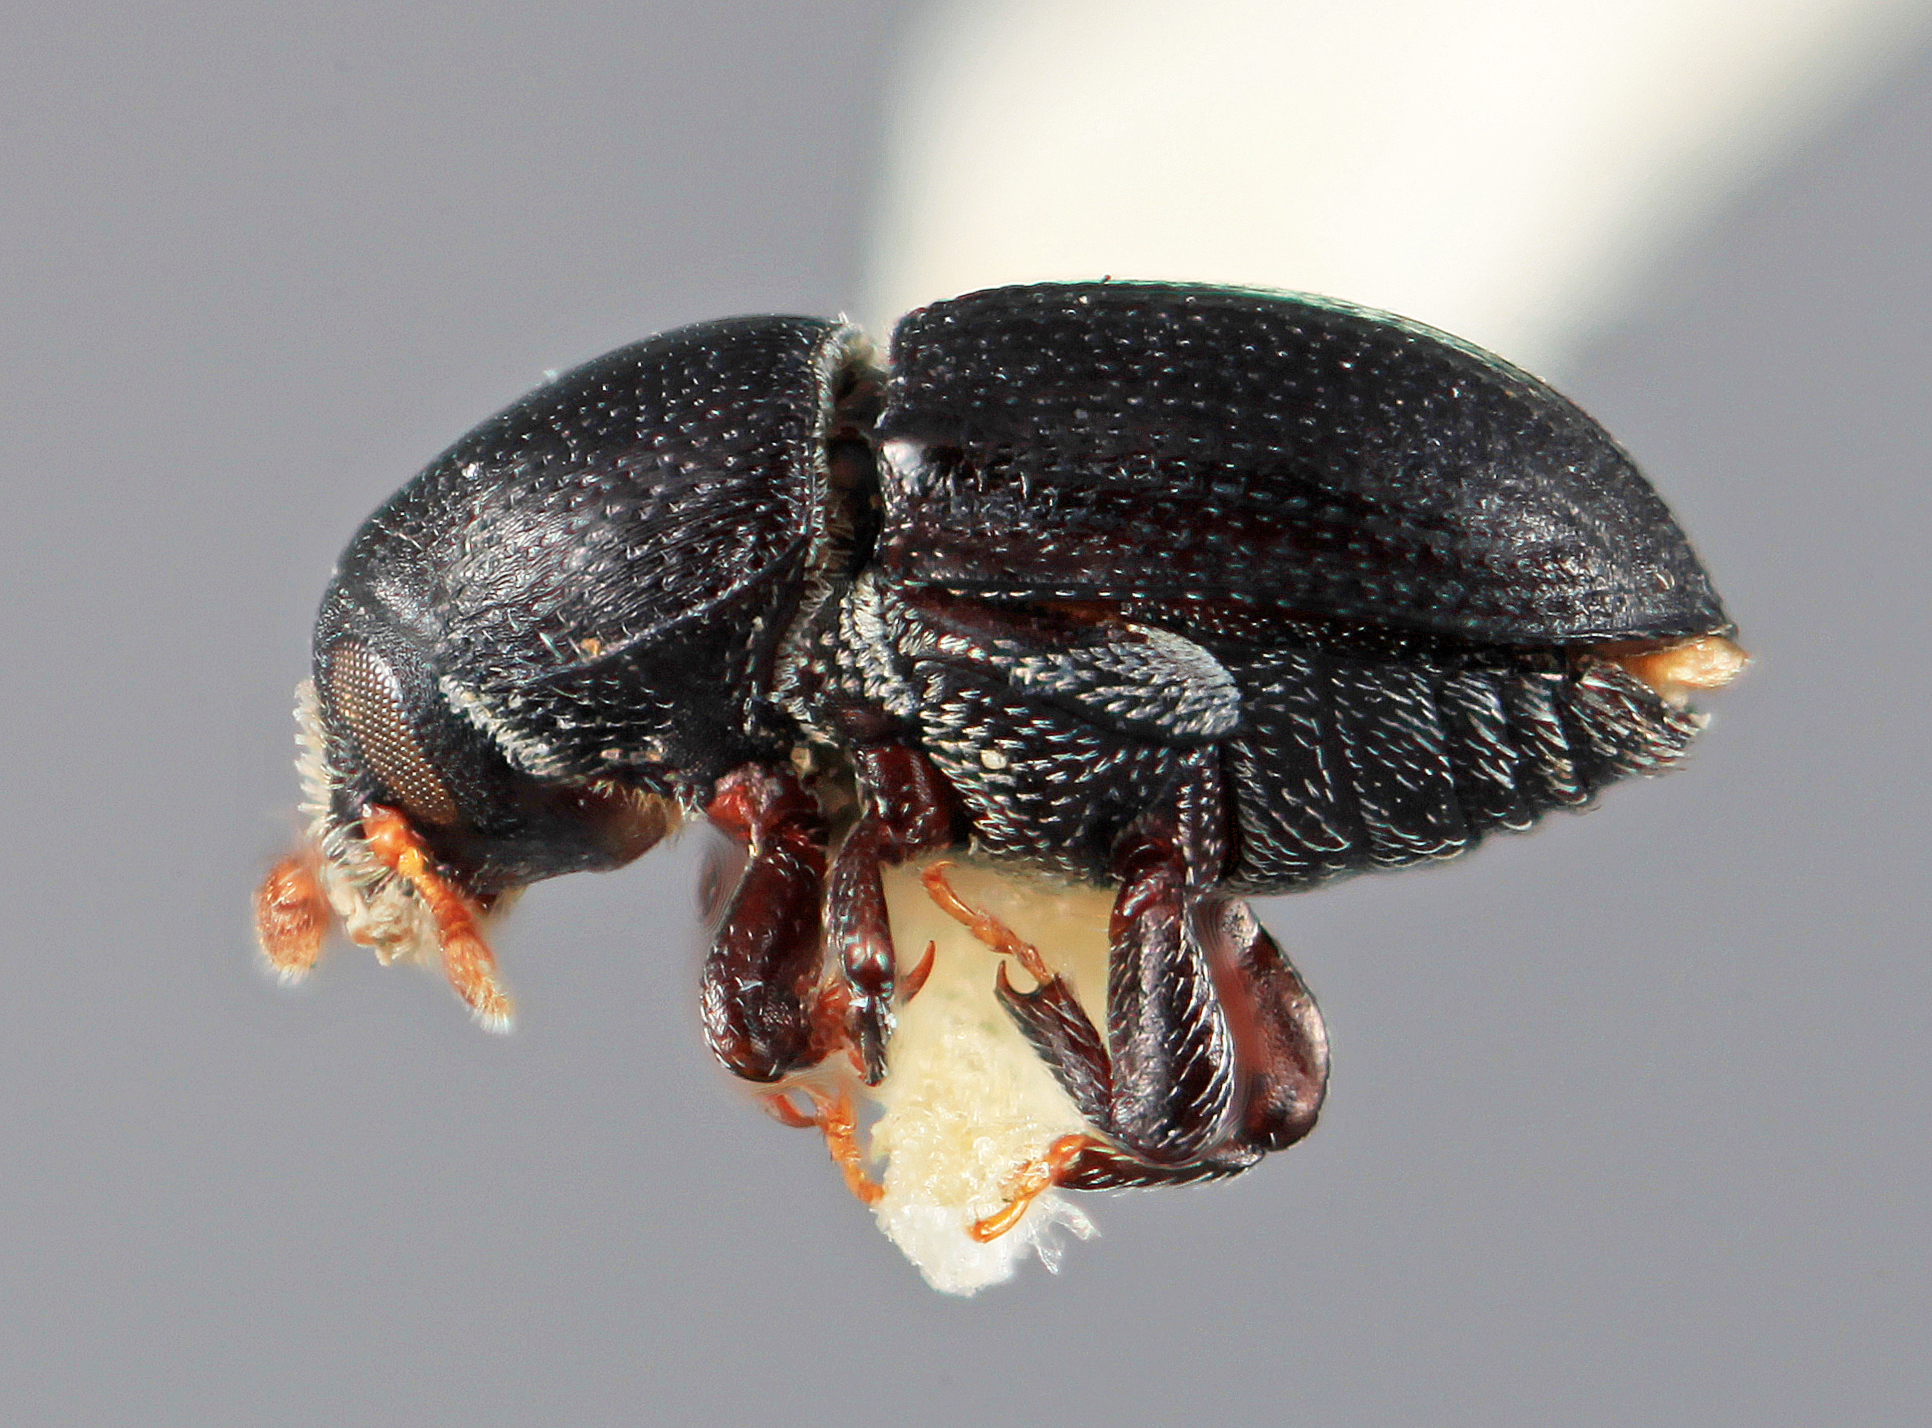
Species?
Cnemonyx vismiacolens
